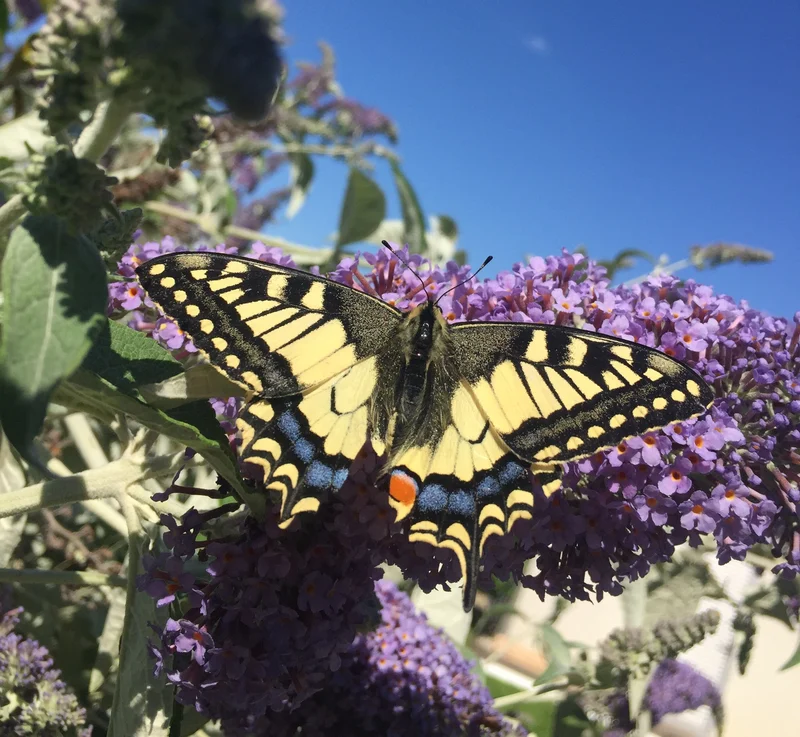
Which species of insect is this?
Papilio machaon
